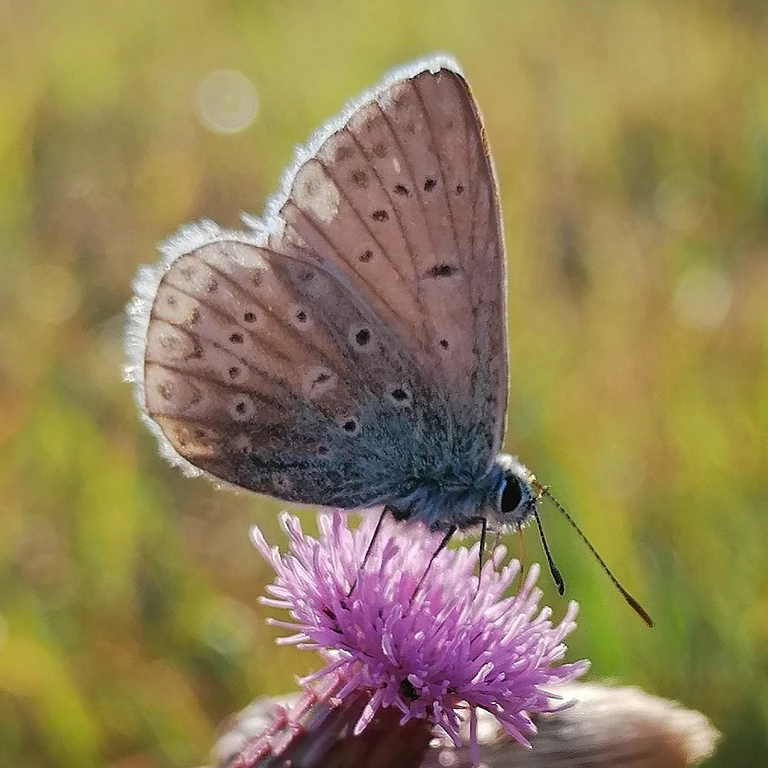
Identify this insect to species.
Polyommatus icarus
